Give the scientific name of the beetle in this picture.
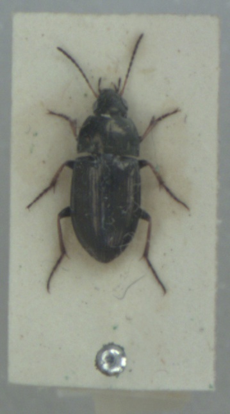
Amara plebeja
